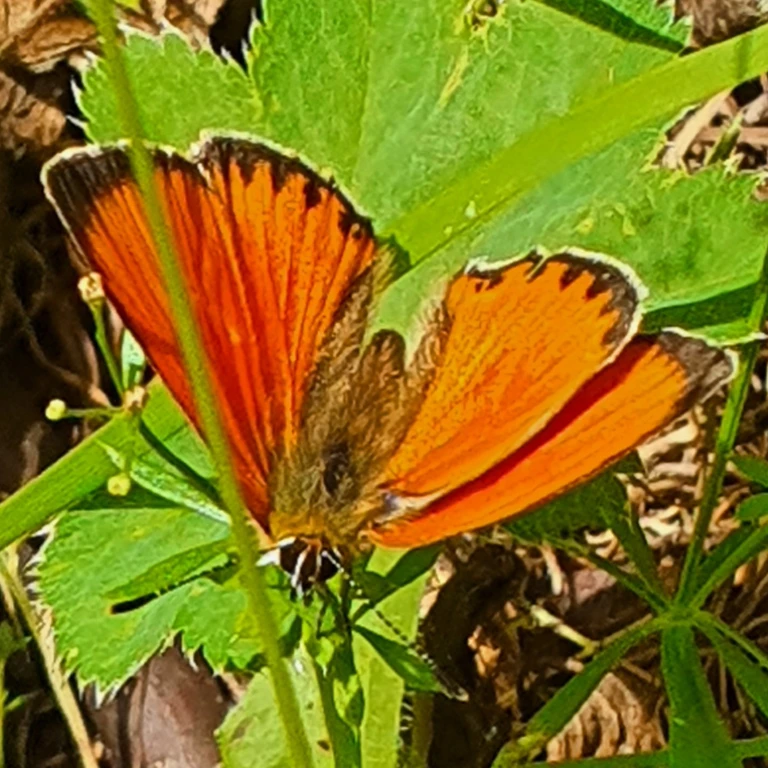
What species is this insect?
Lycaena virgaureae
